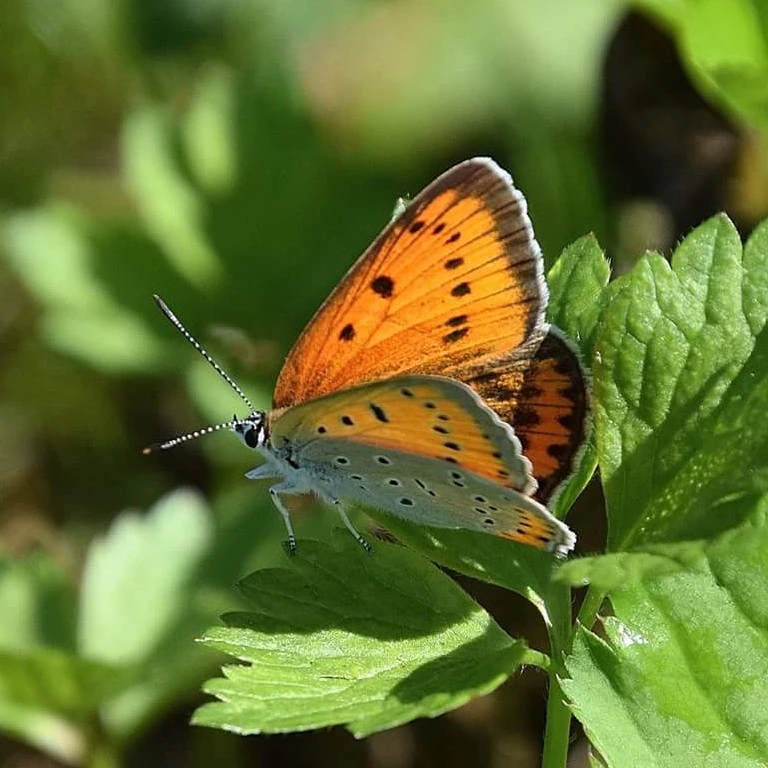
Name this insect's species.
Lycaena dispar
